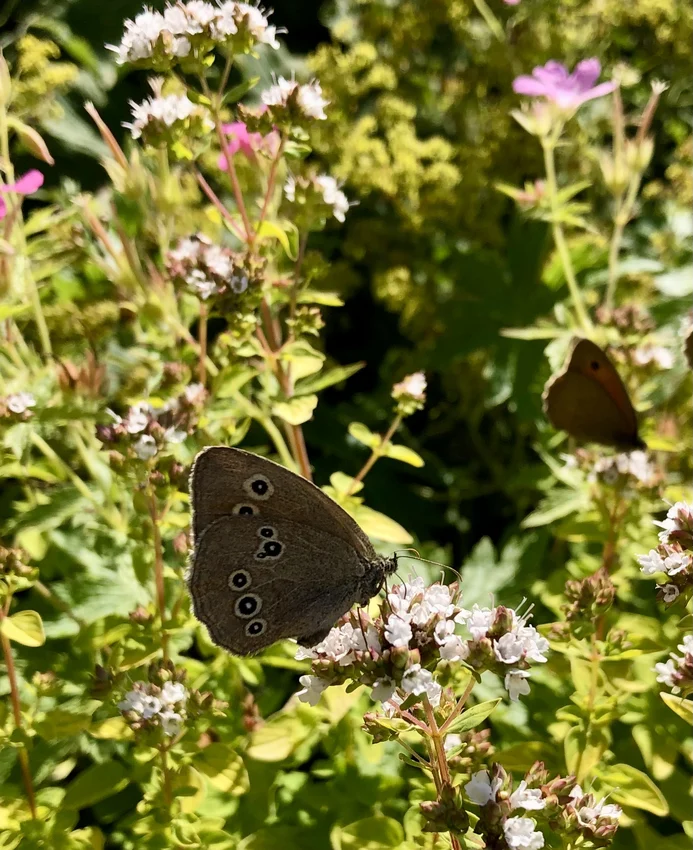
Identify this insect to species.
Aphantopus hyperantus
